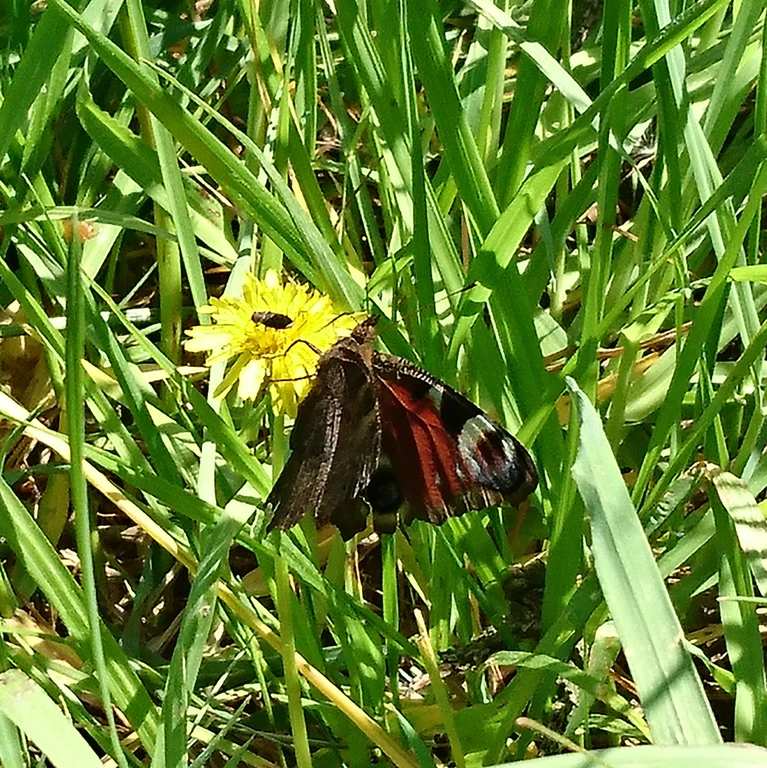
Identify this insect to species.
Aglais io
